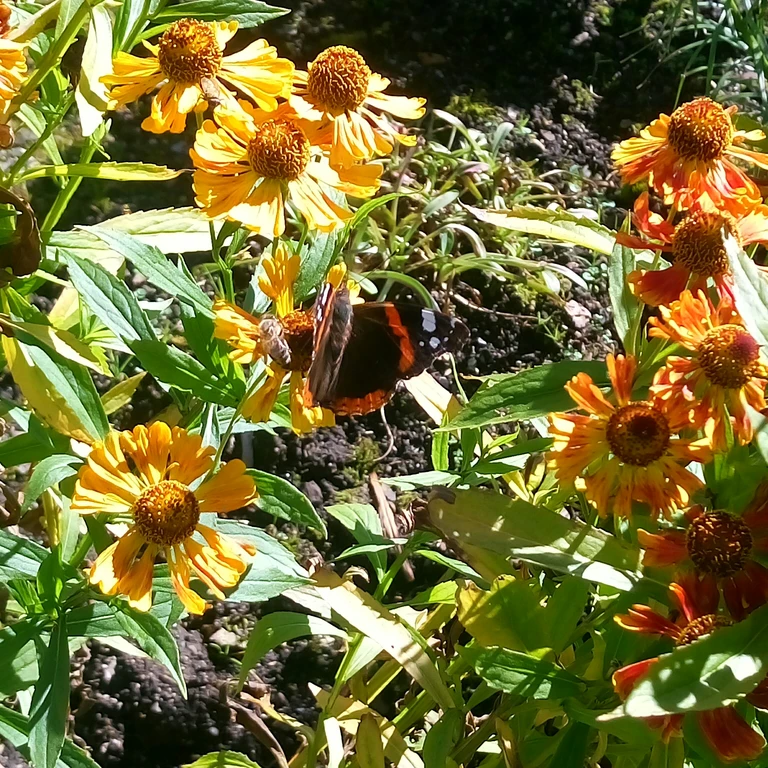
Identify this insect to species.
Vanessa atalanta
